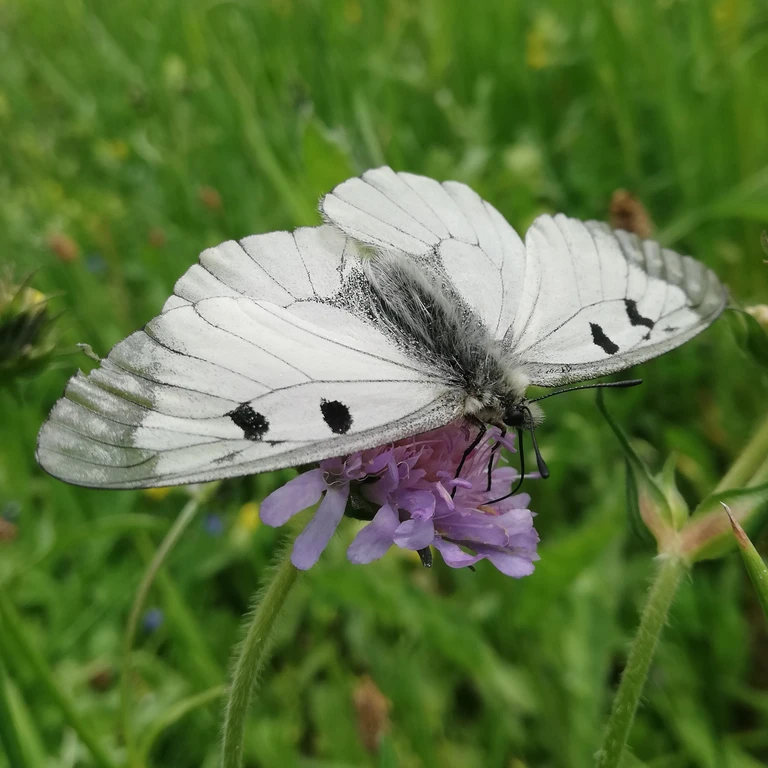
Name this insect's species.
Parnassius mnemosyne
